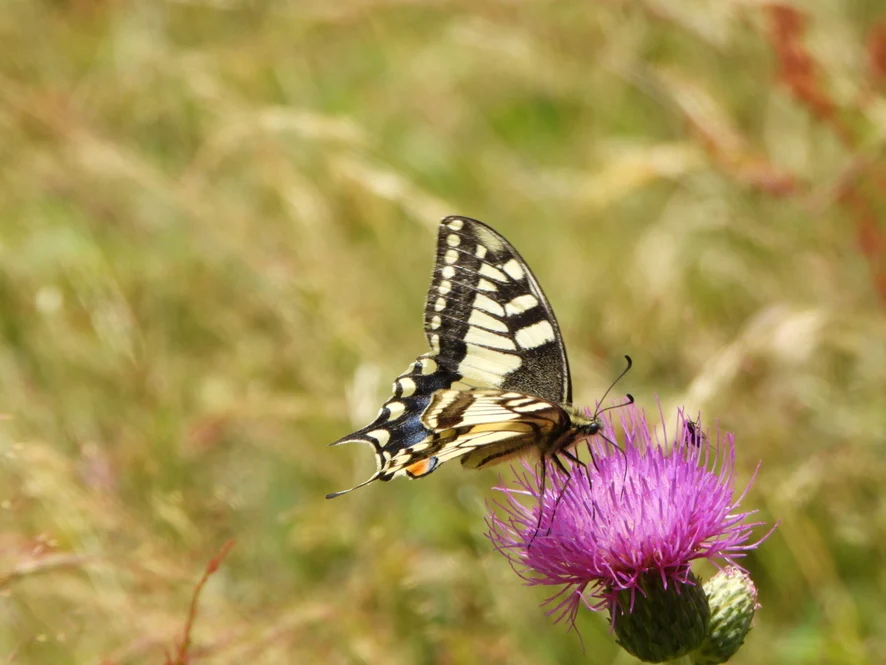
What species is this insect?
Papilio machaon
